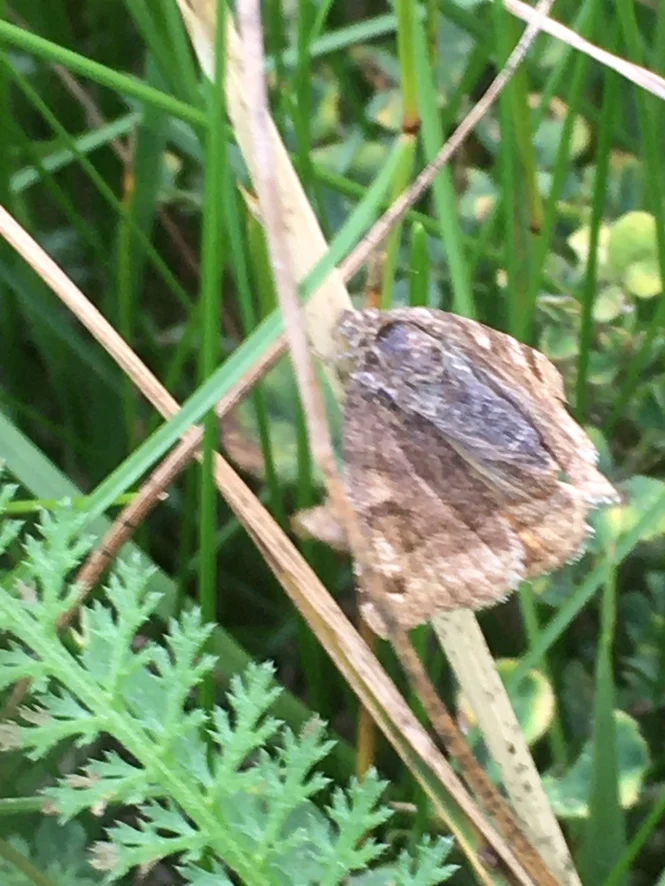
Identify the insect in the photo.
Euclidia glyphica
